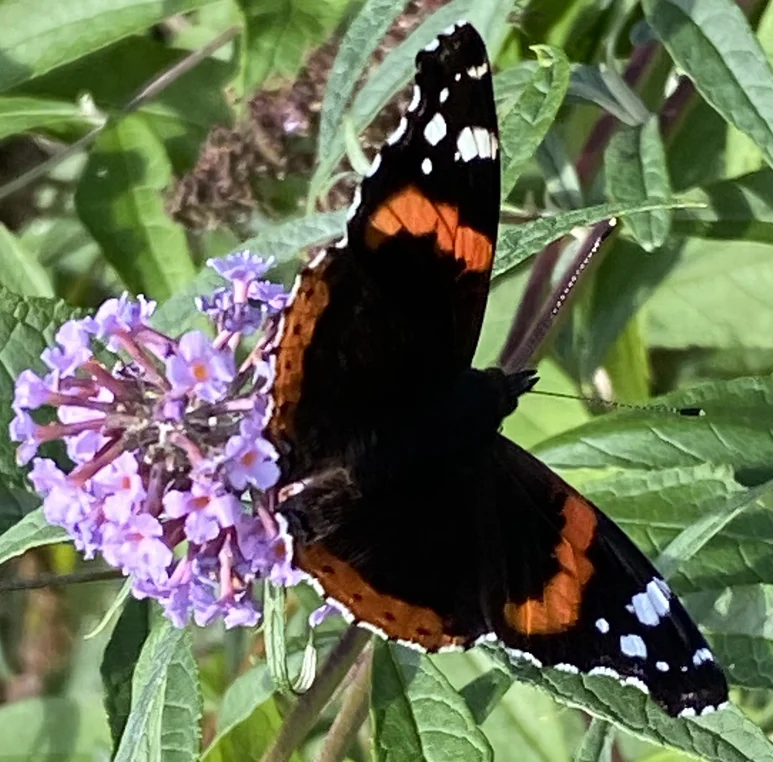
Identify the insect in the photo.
Vanessa atalanta
